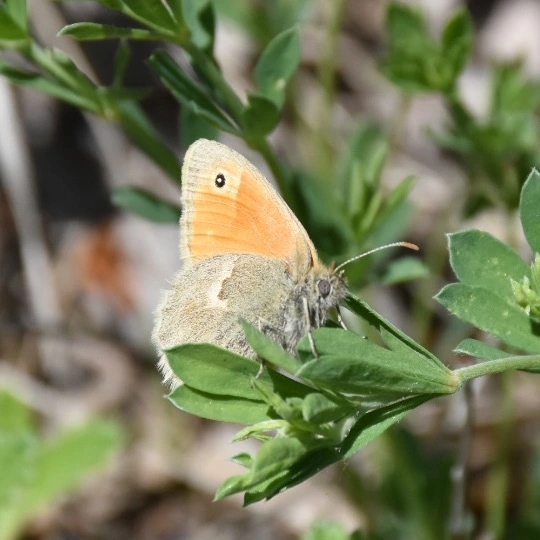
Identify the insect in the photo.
Coenonympha pamphilus
